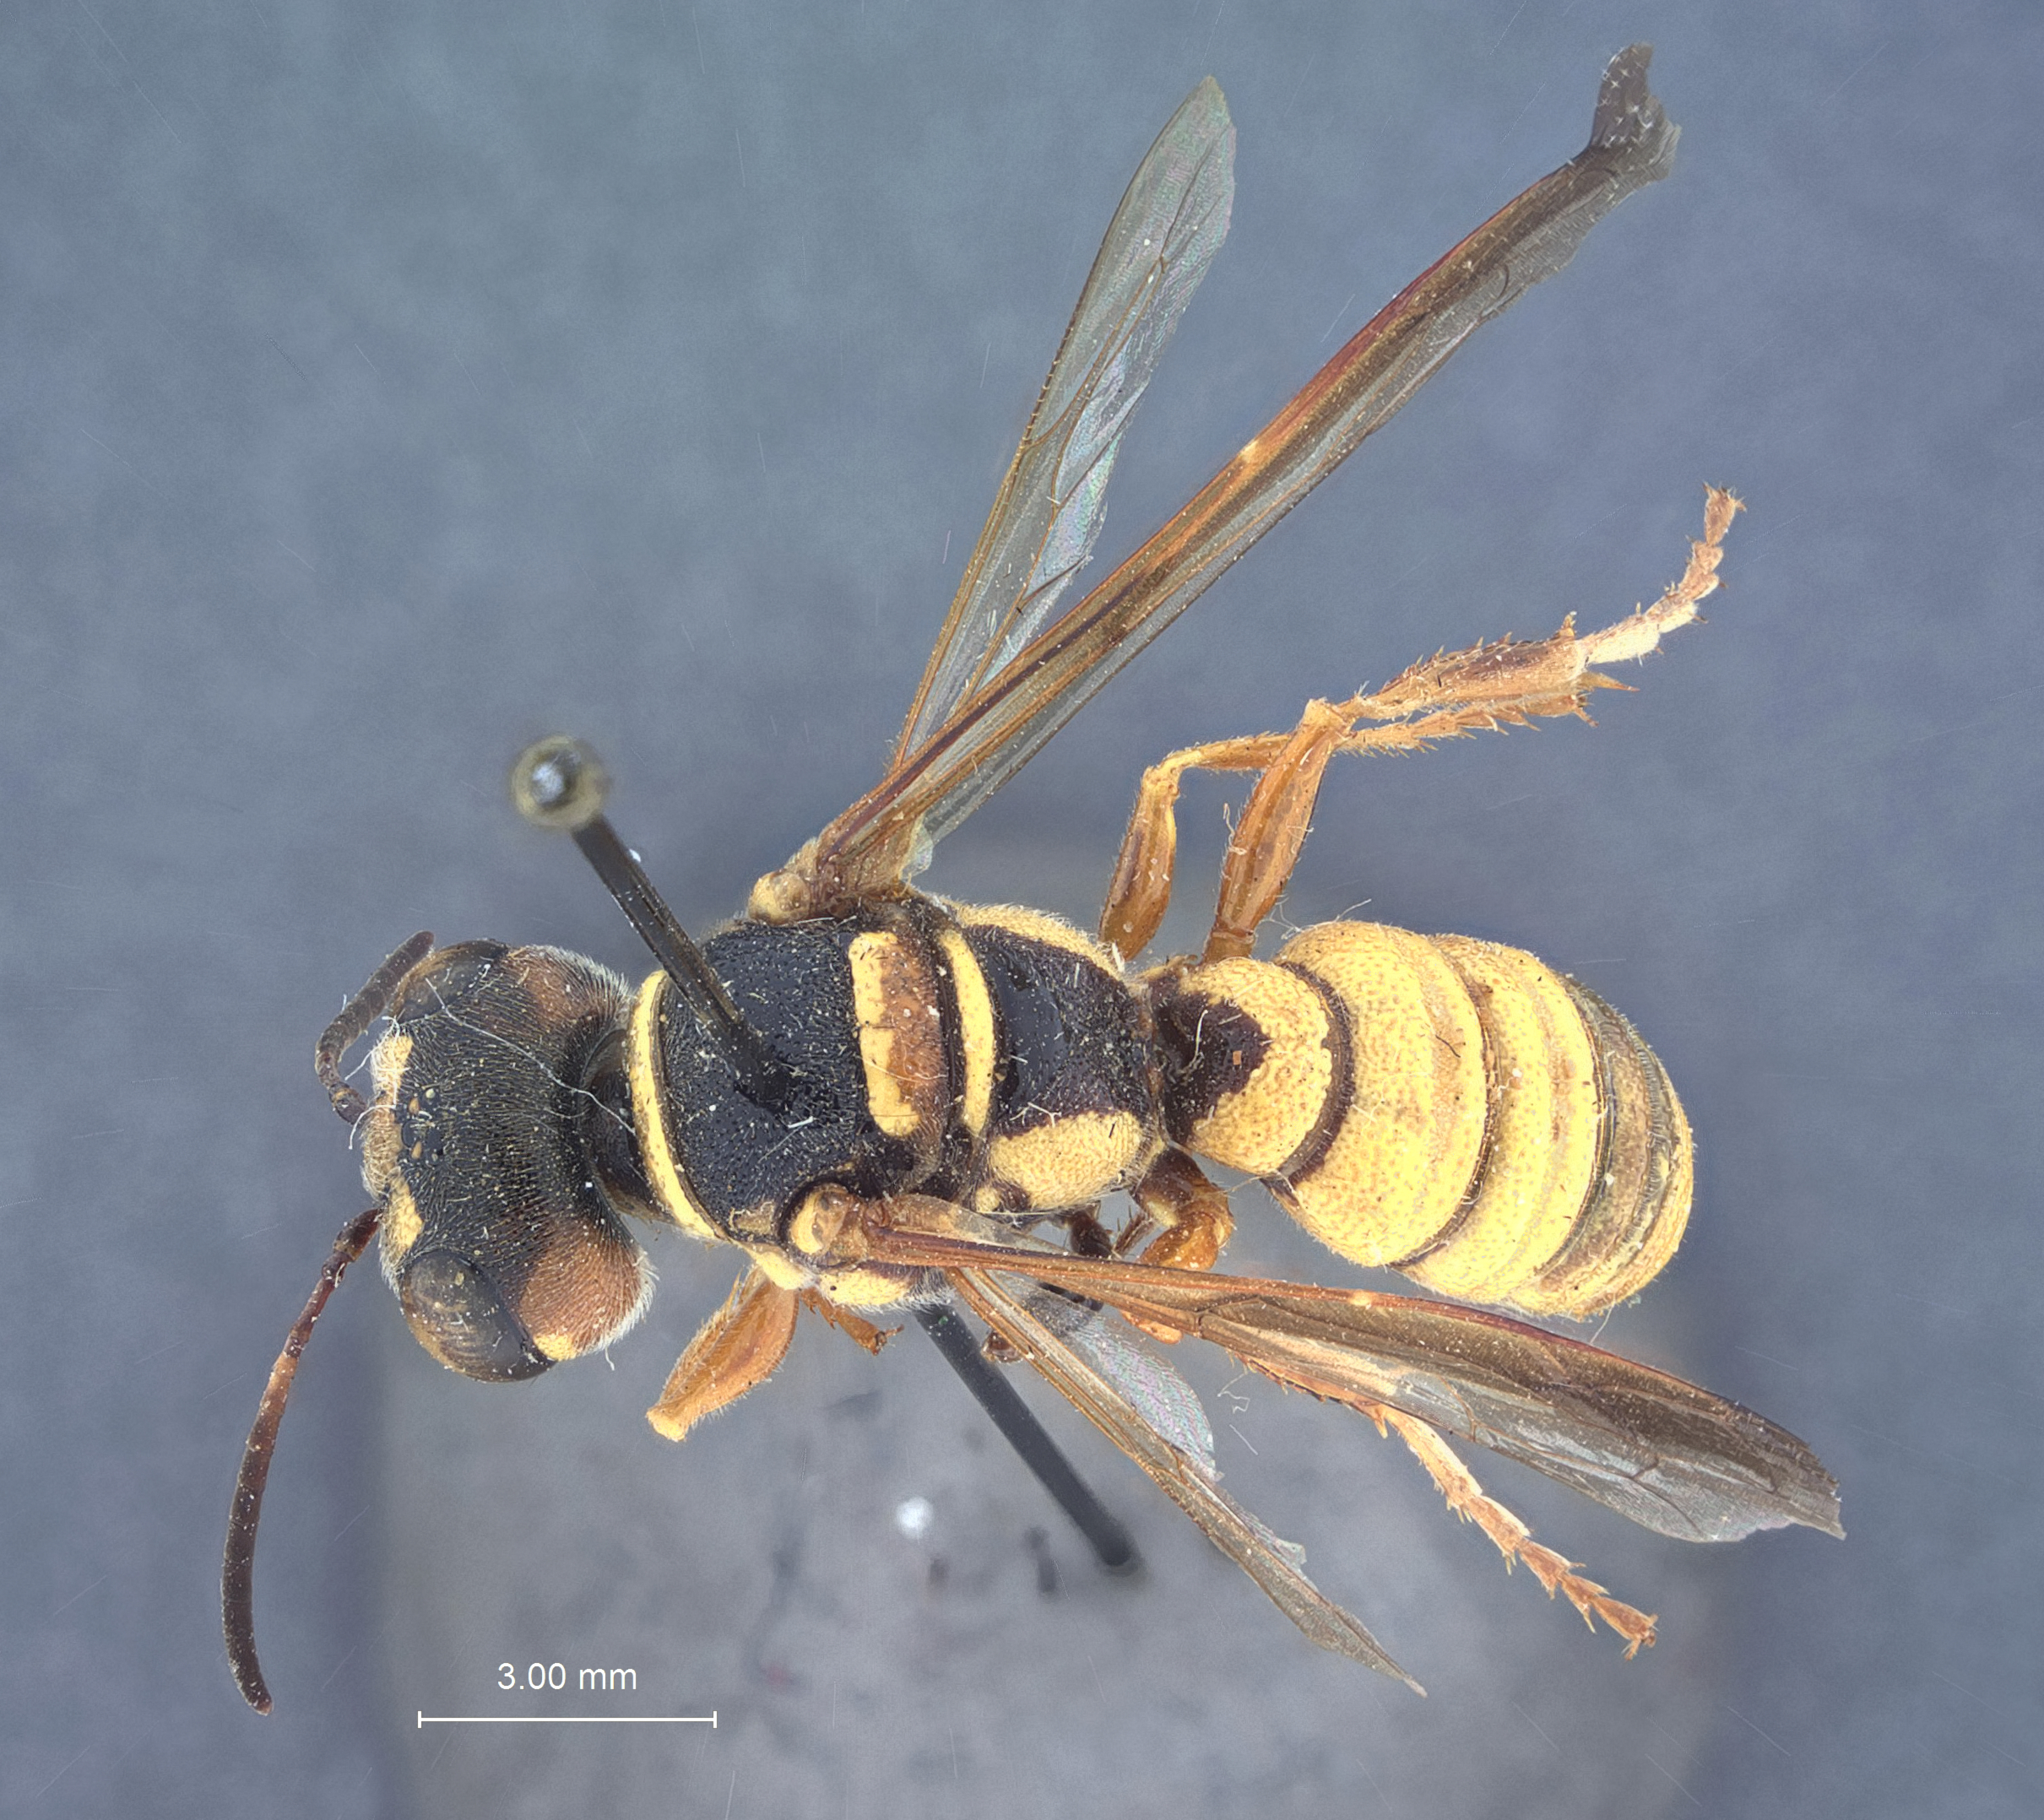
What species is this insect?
Eucerceris canaliculata
